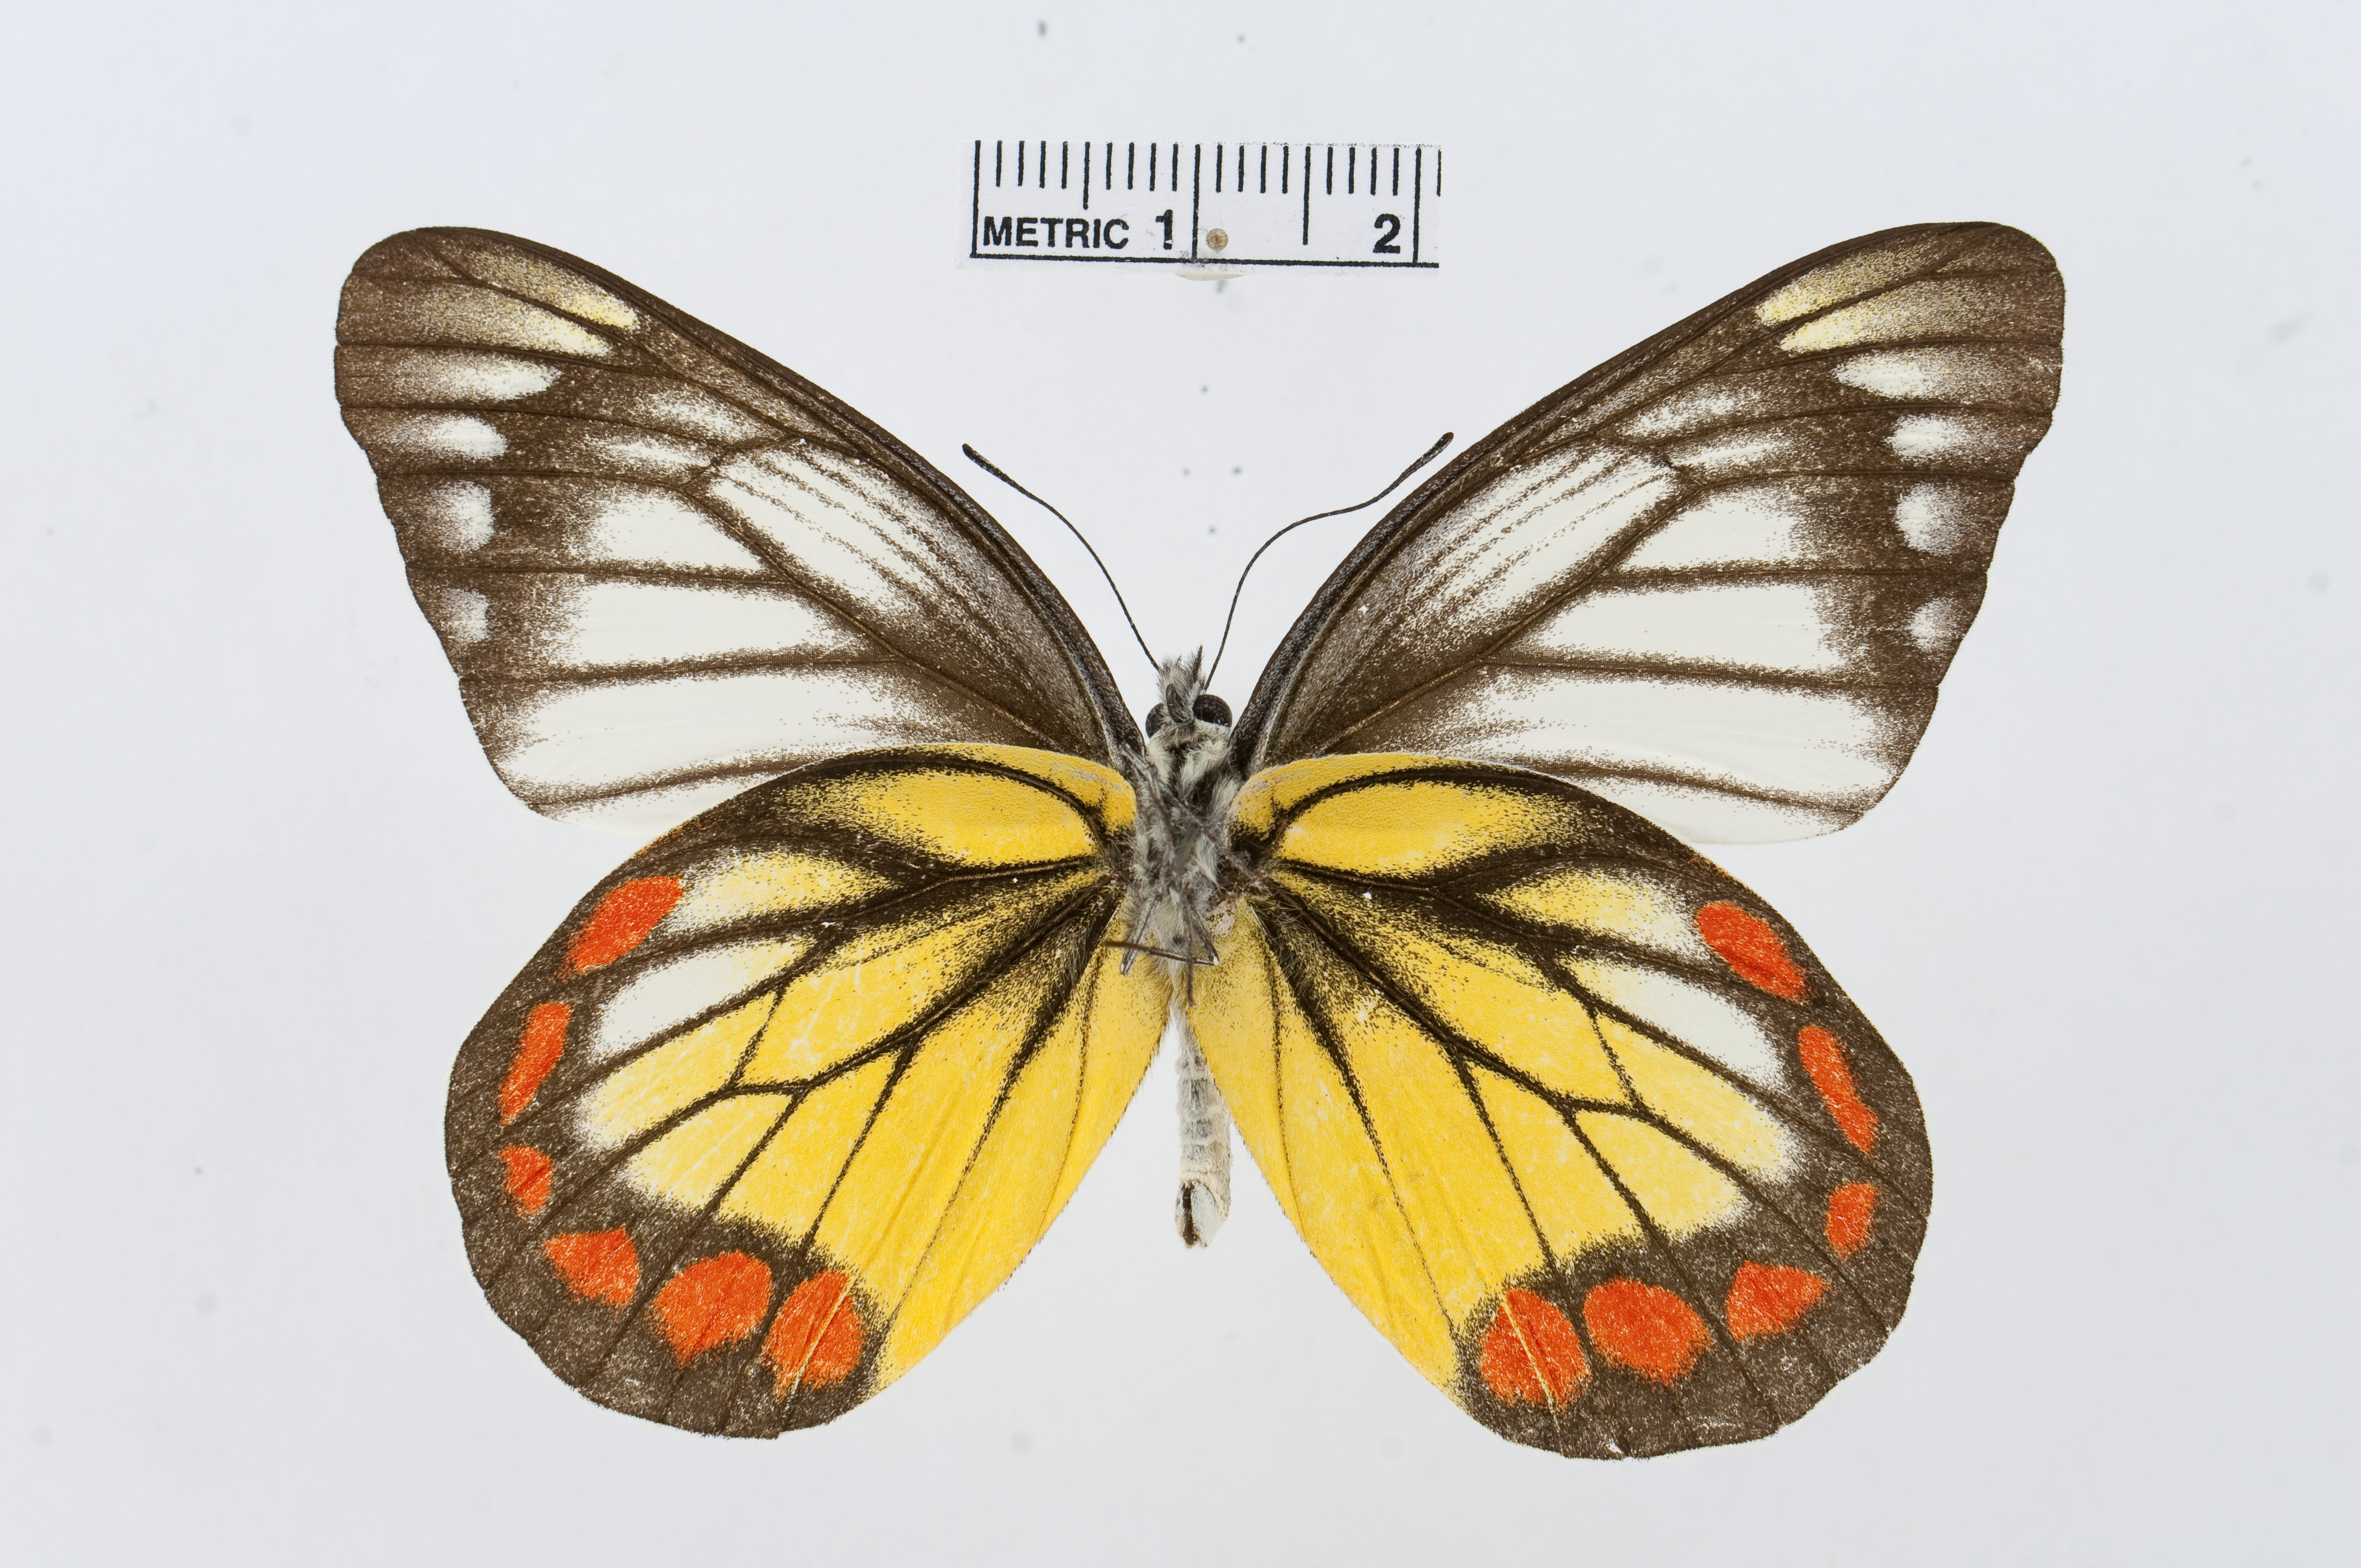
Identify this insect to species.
Delias rosenbergi
